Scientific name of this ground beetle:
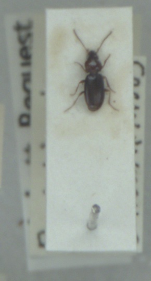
Bembidion obtusum
